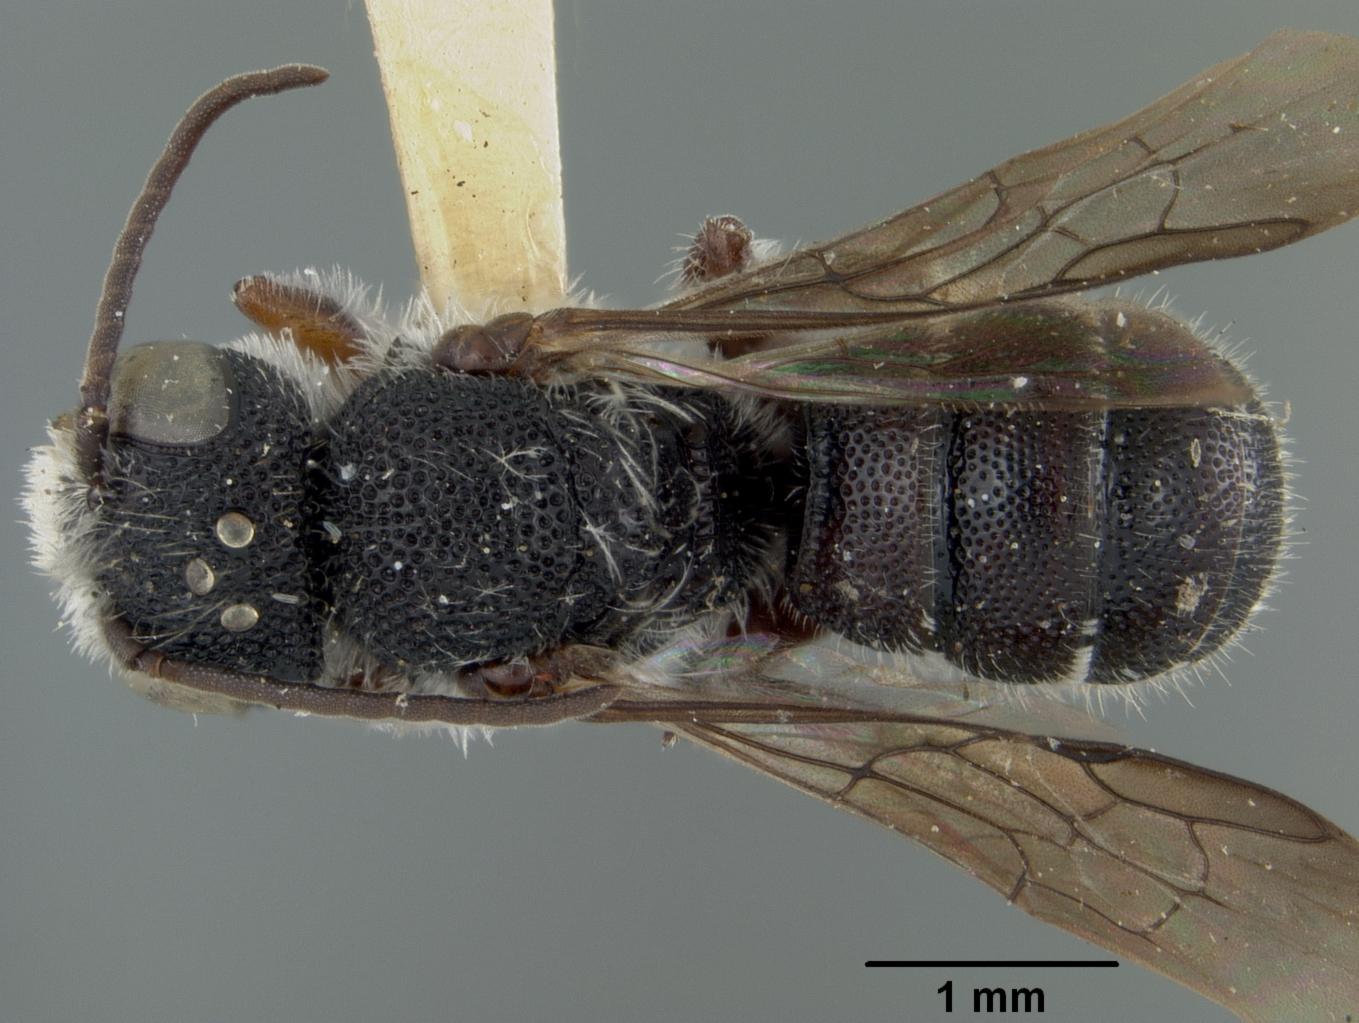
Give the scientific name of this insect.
Heriades leavitti
